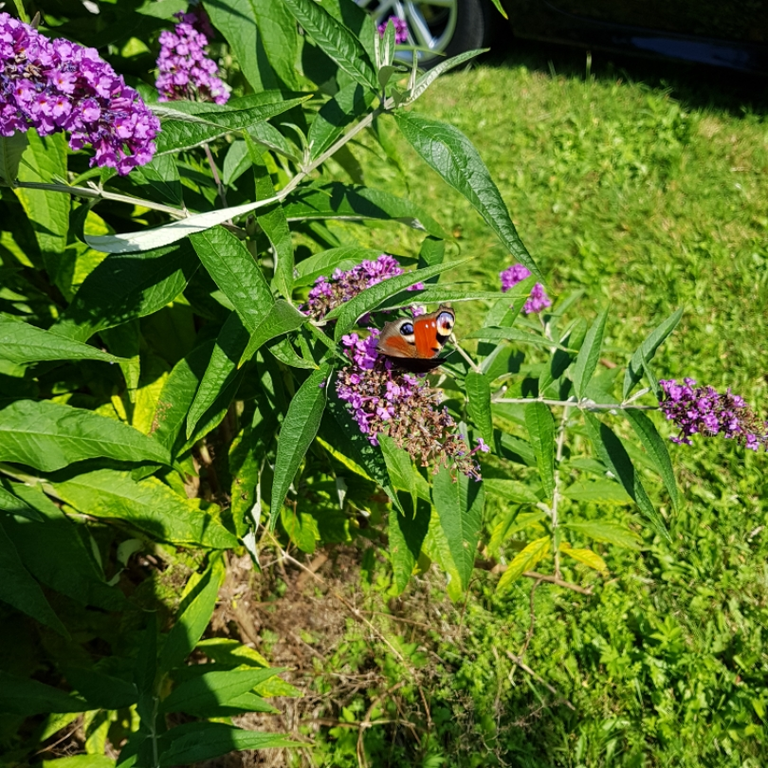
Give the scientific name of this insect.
Aglais io
